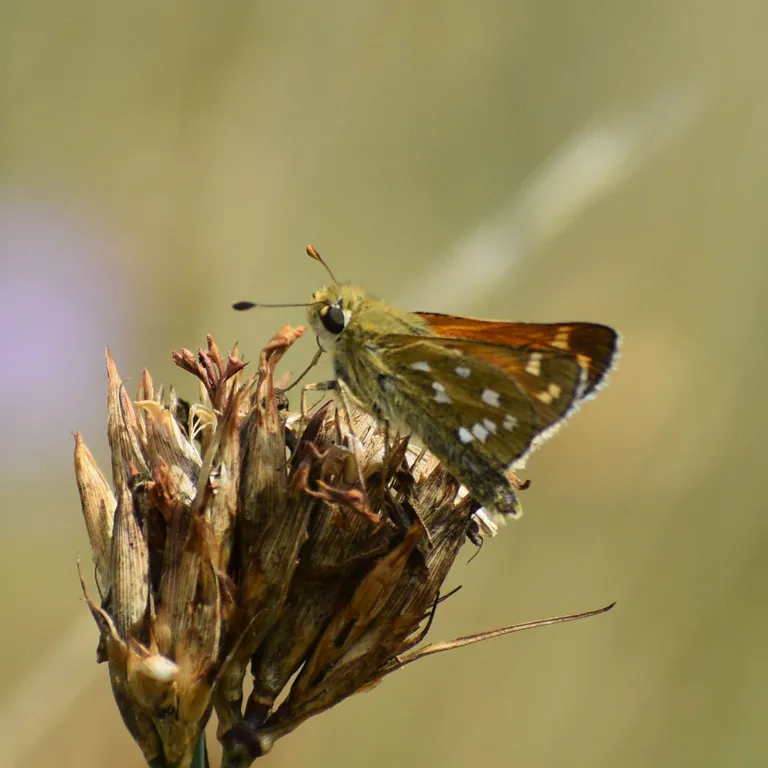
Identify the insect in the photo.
Hesperia comma
